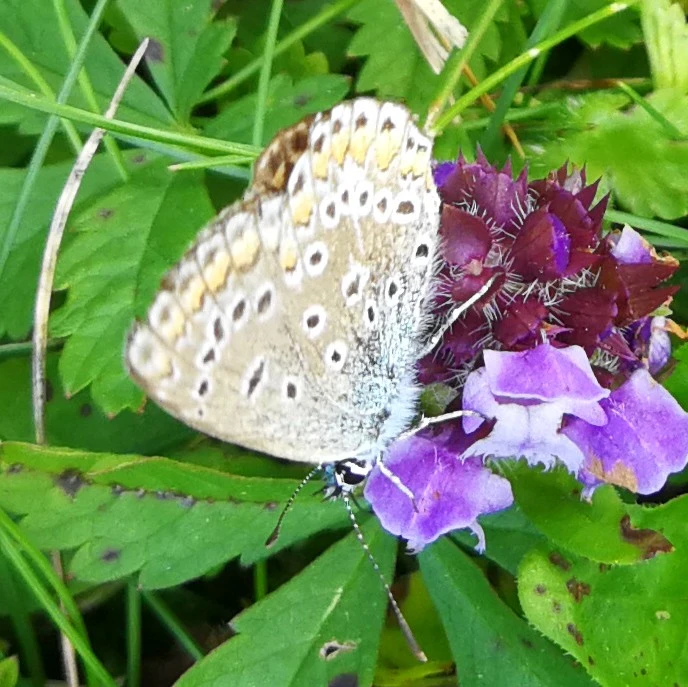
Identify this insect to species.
Polyommatus icarus
